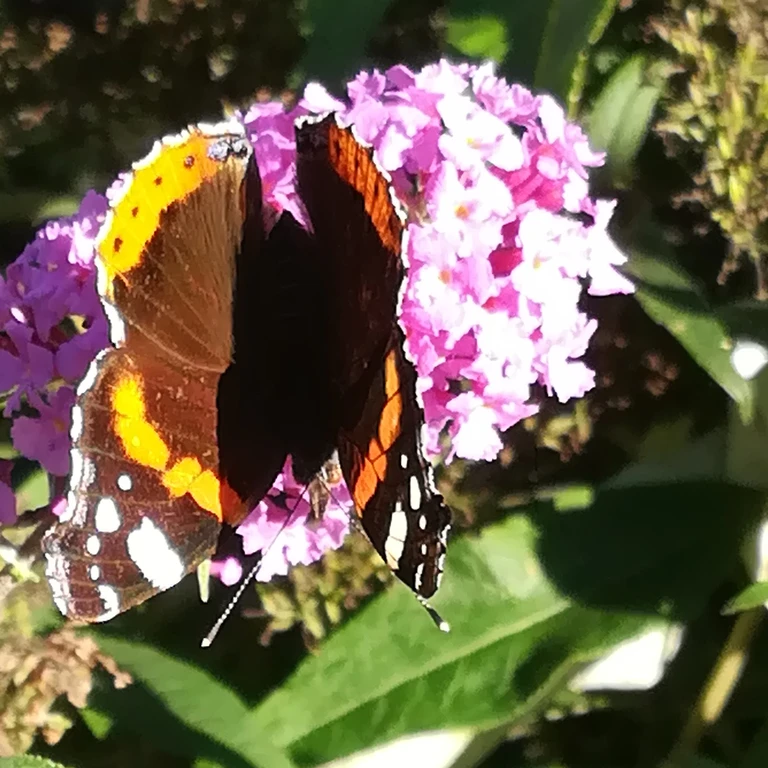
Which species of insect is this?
Vanessa atalanta
